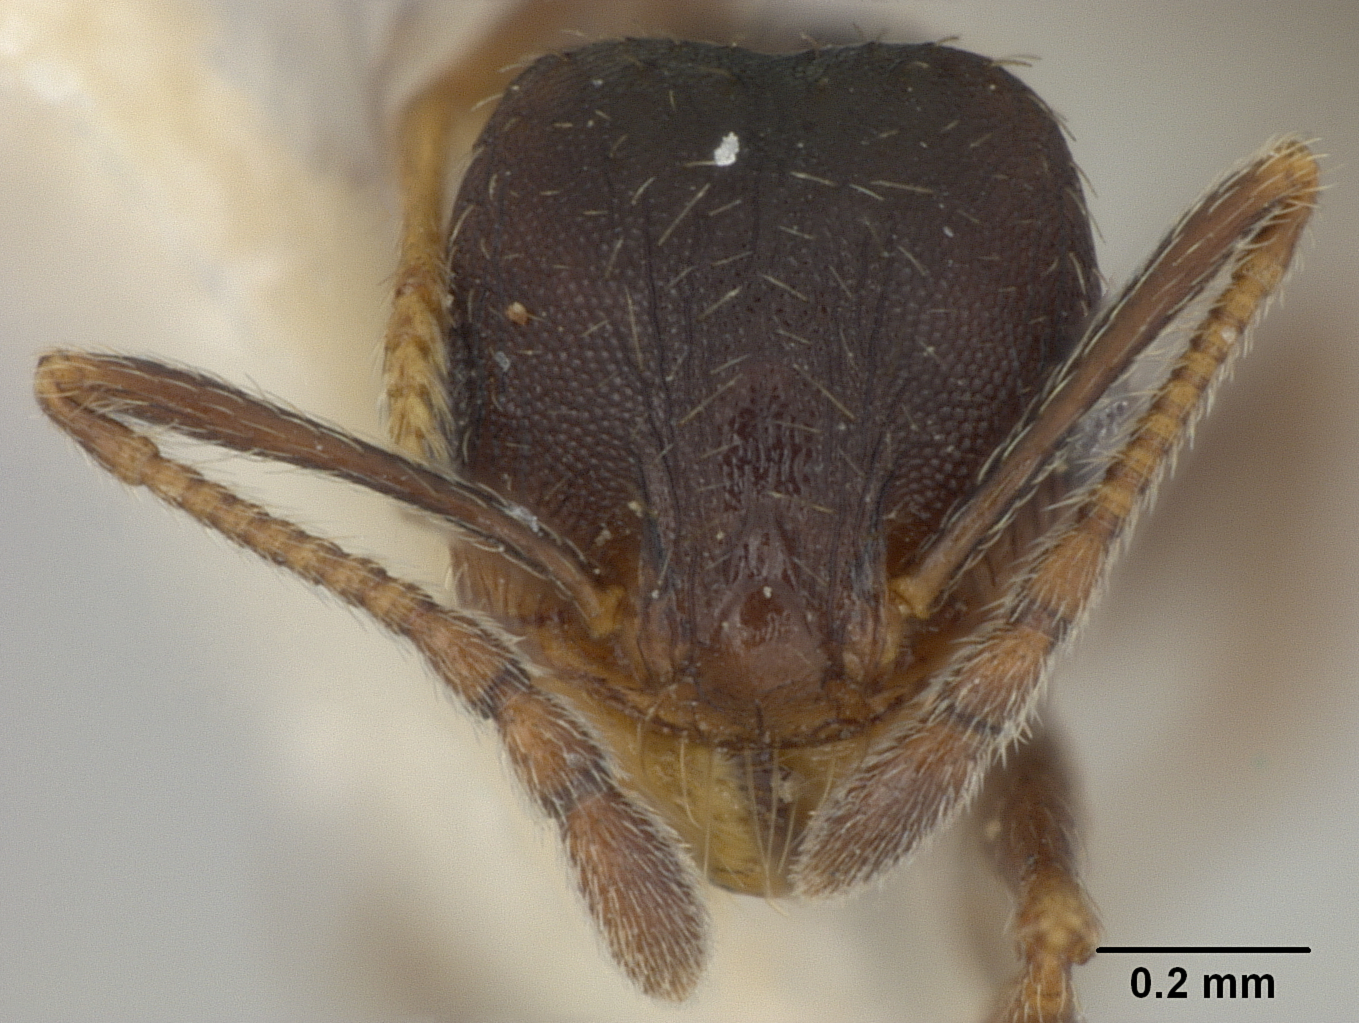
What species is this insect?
Pheidole wheelerorum
